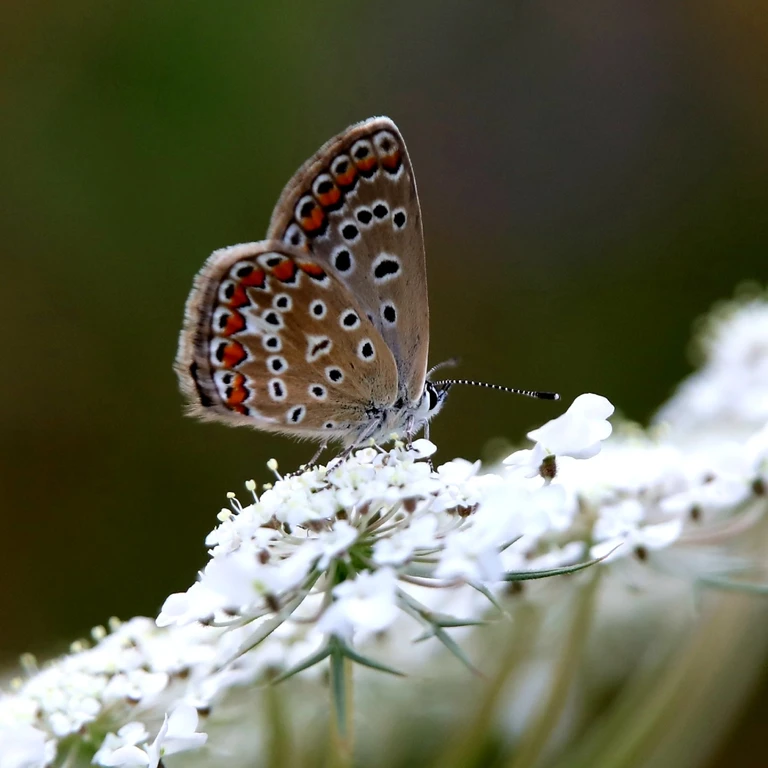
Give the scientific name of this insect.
Polyommatus icarus
